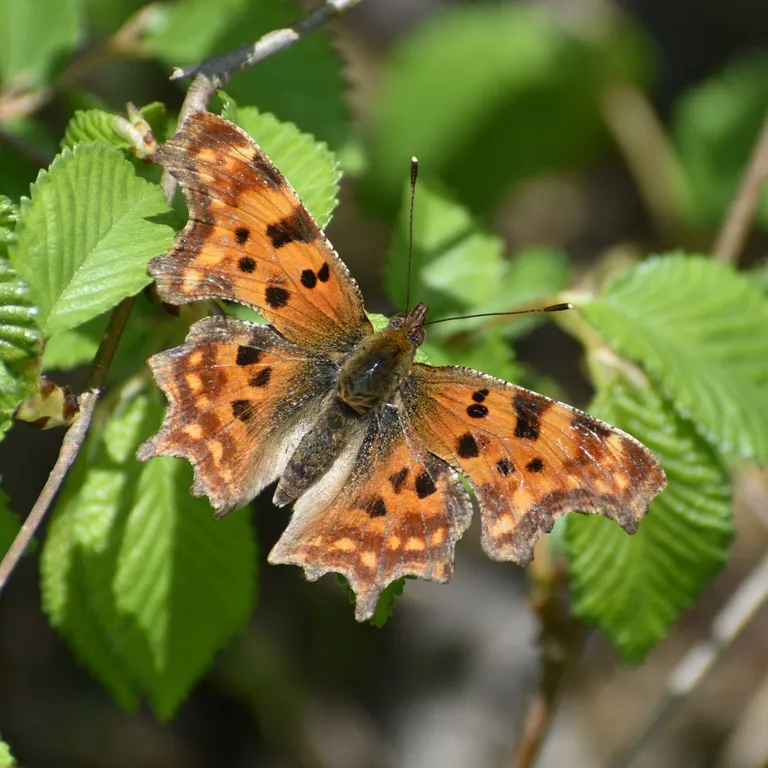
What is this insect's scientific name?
Polygonia c-album
